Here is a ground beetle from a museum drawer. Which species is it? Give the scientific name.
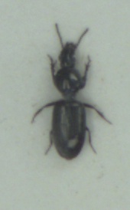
Dyschirius salinus
